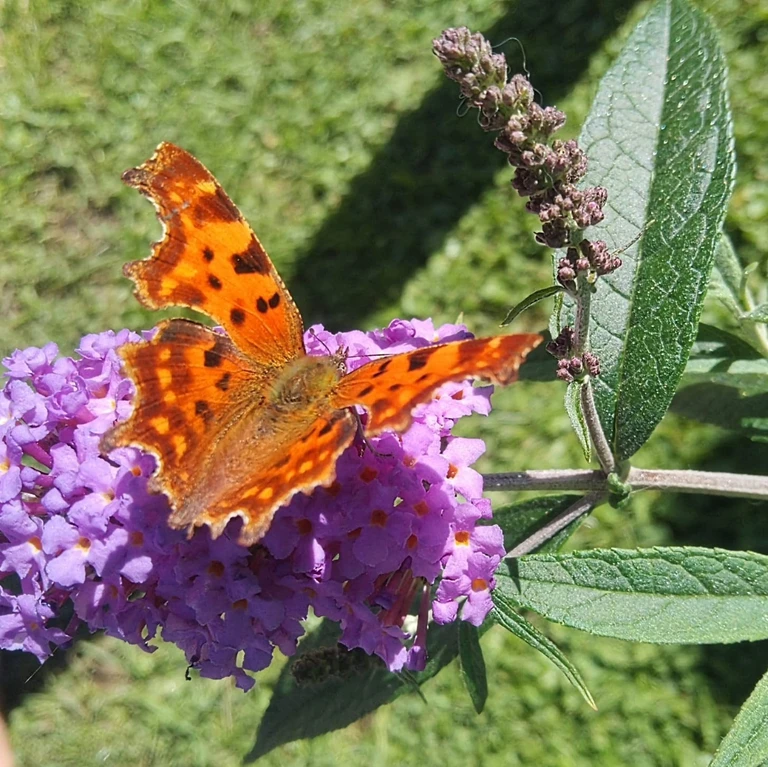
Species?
Polygonia c-album
